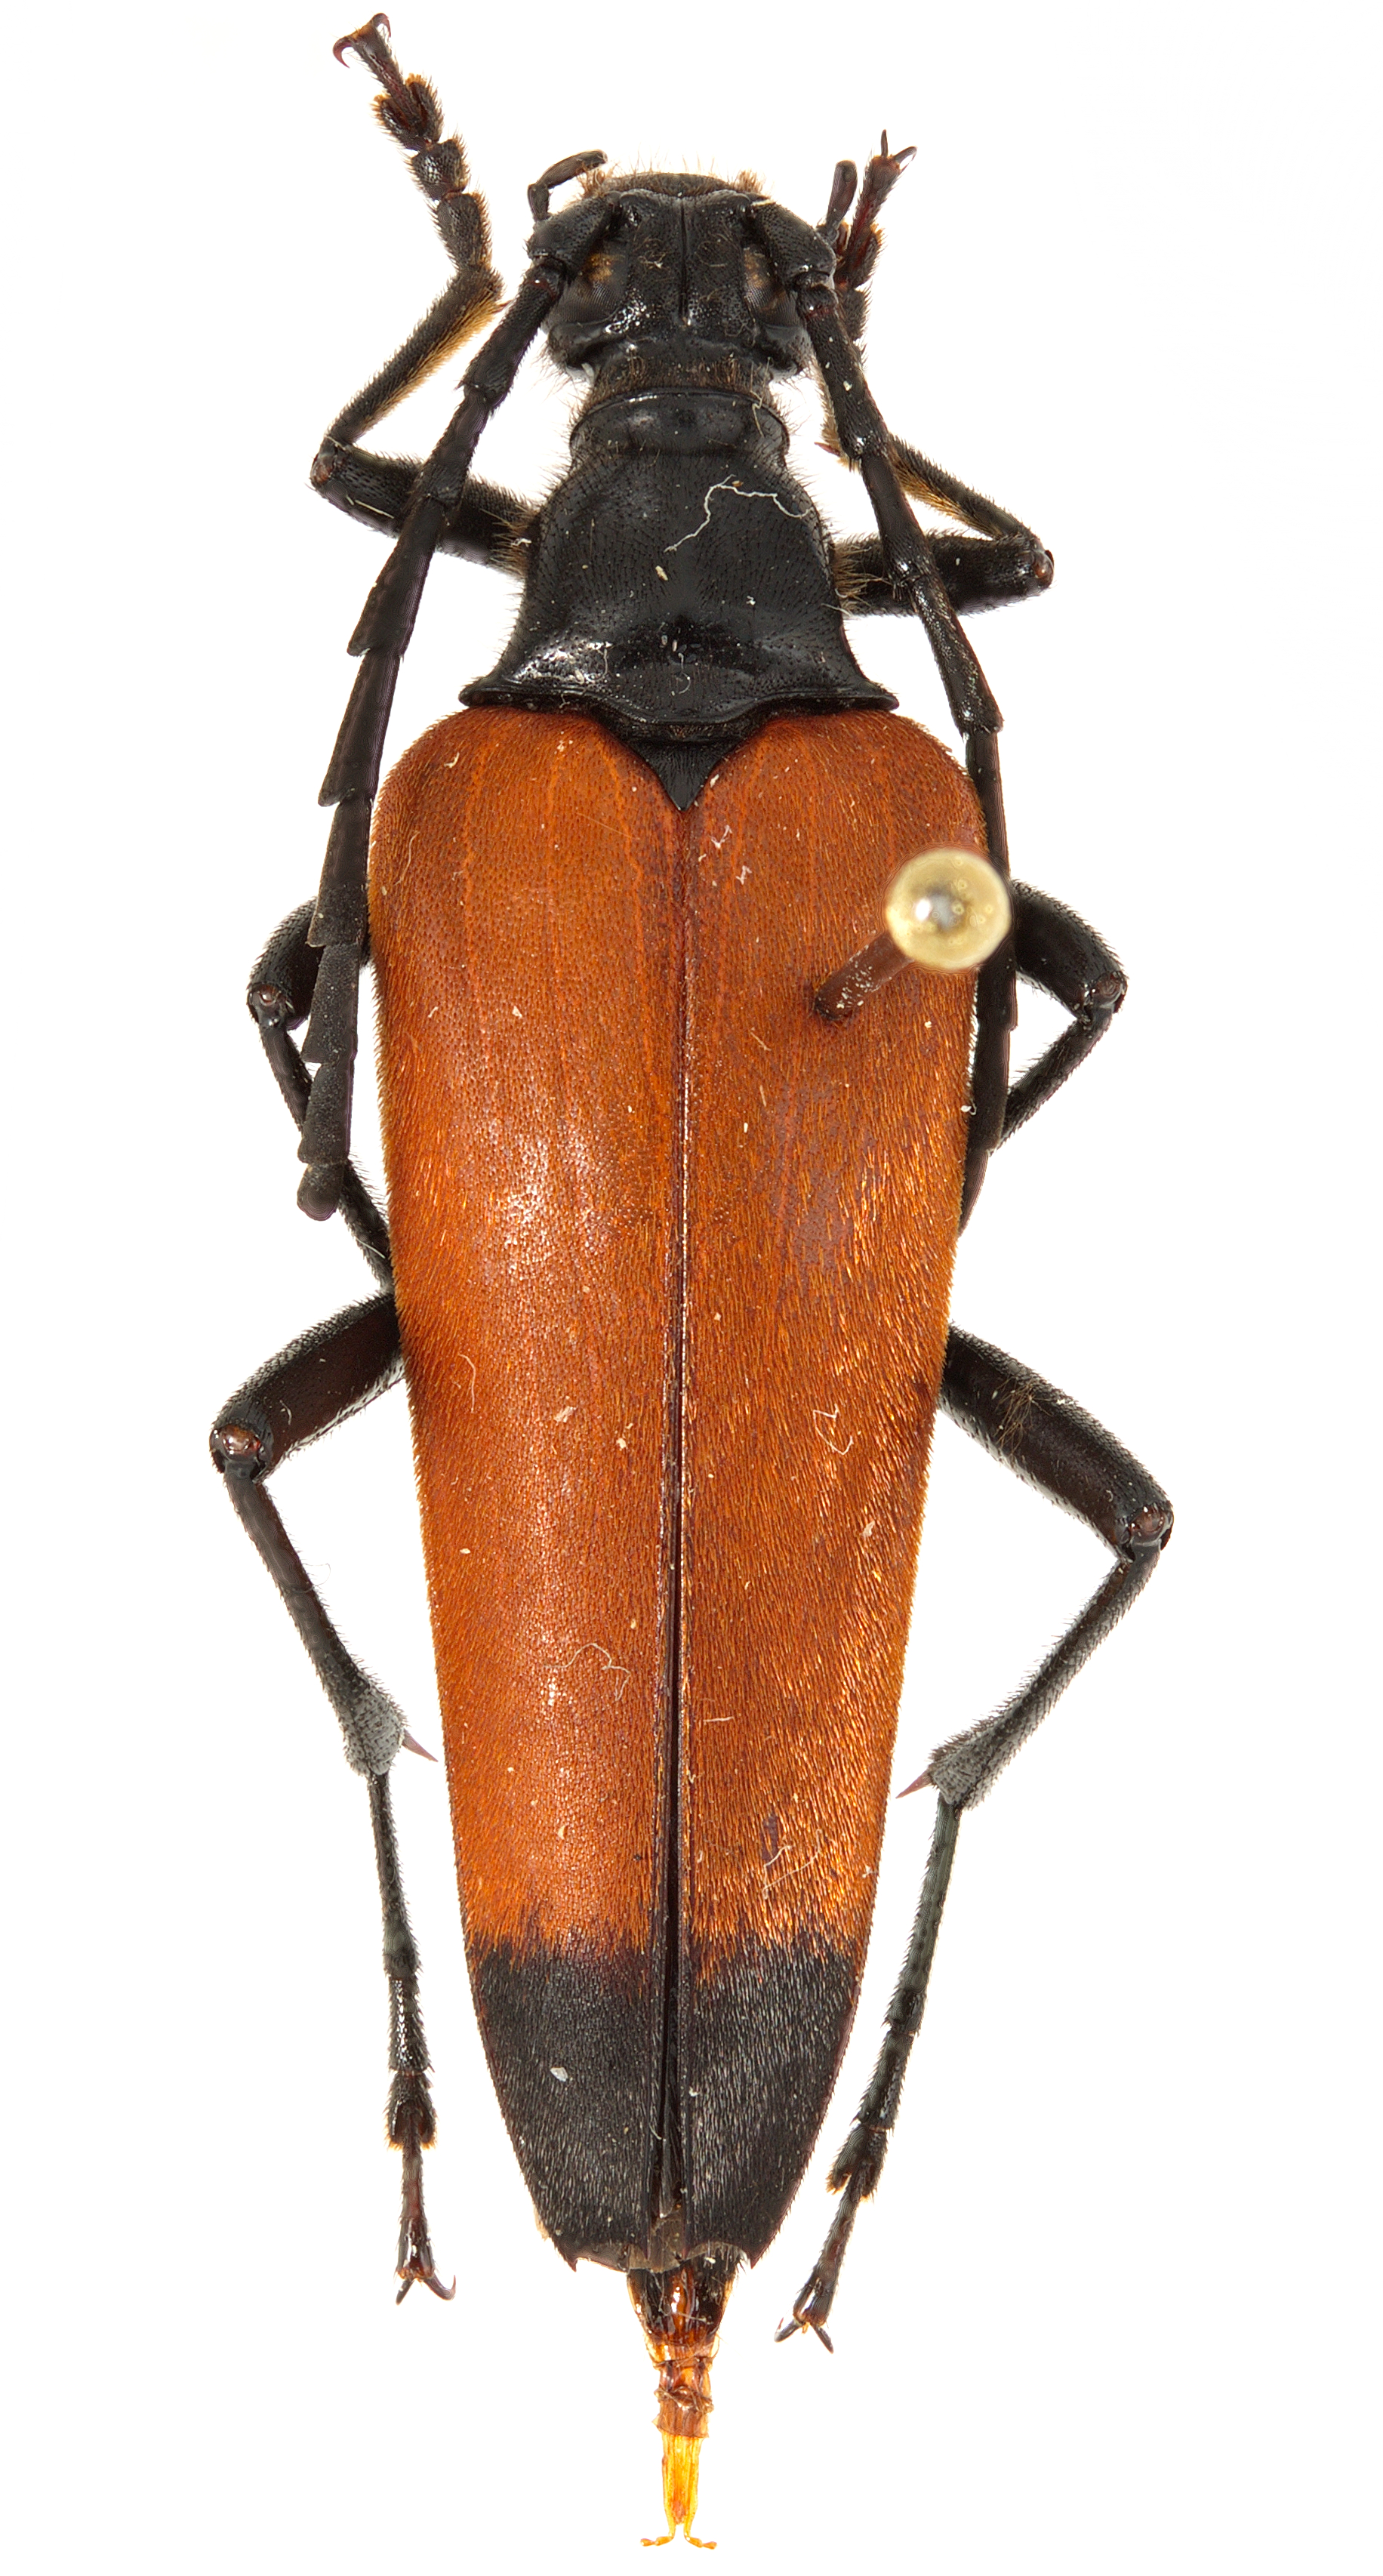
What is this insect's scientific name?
Stenelytrana emarginata
